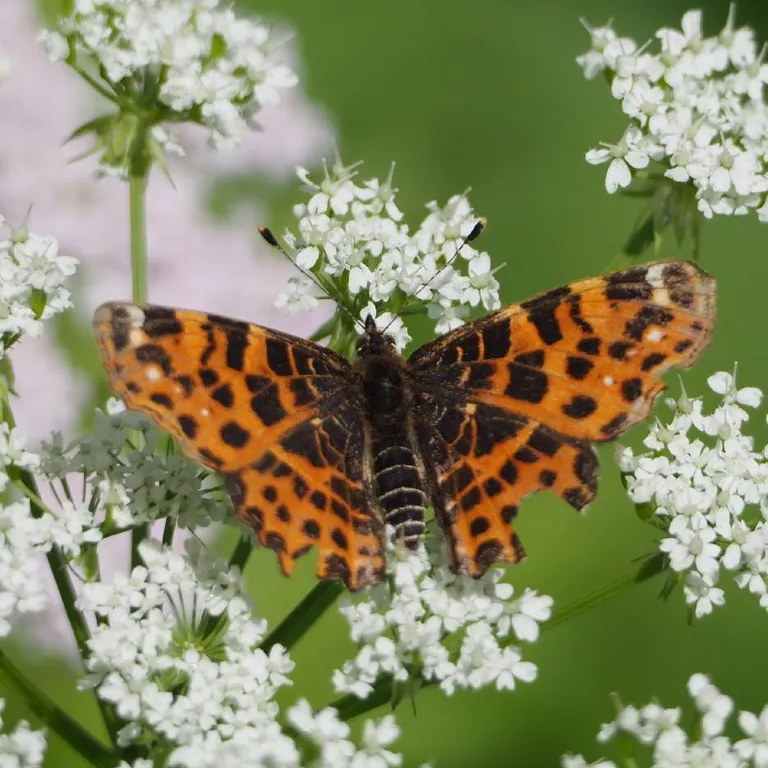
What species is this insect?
Araschnia levana
